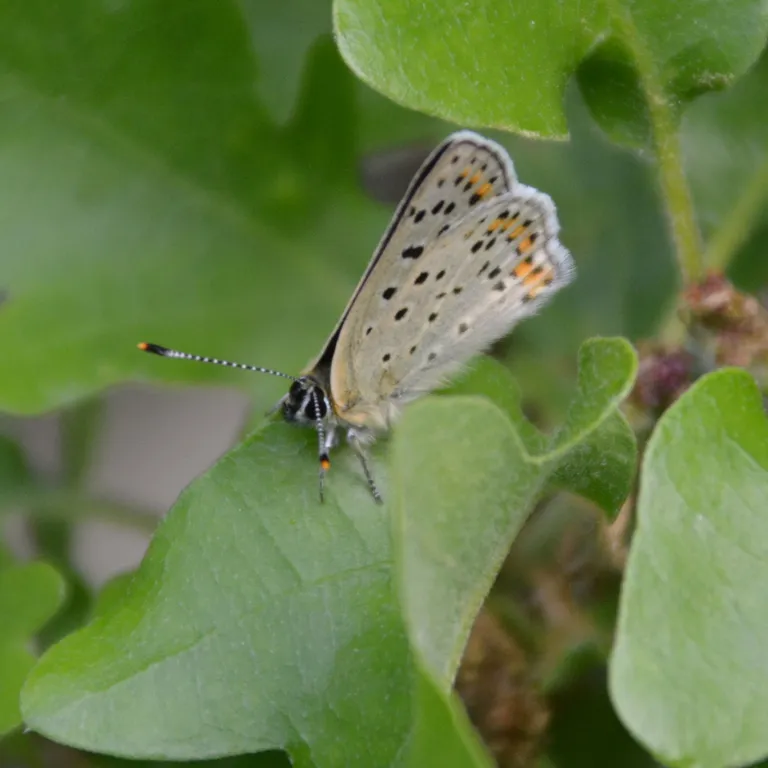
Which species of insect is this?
Lycaena tityrus (also Loweia tityrus)
